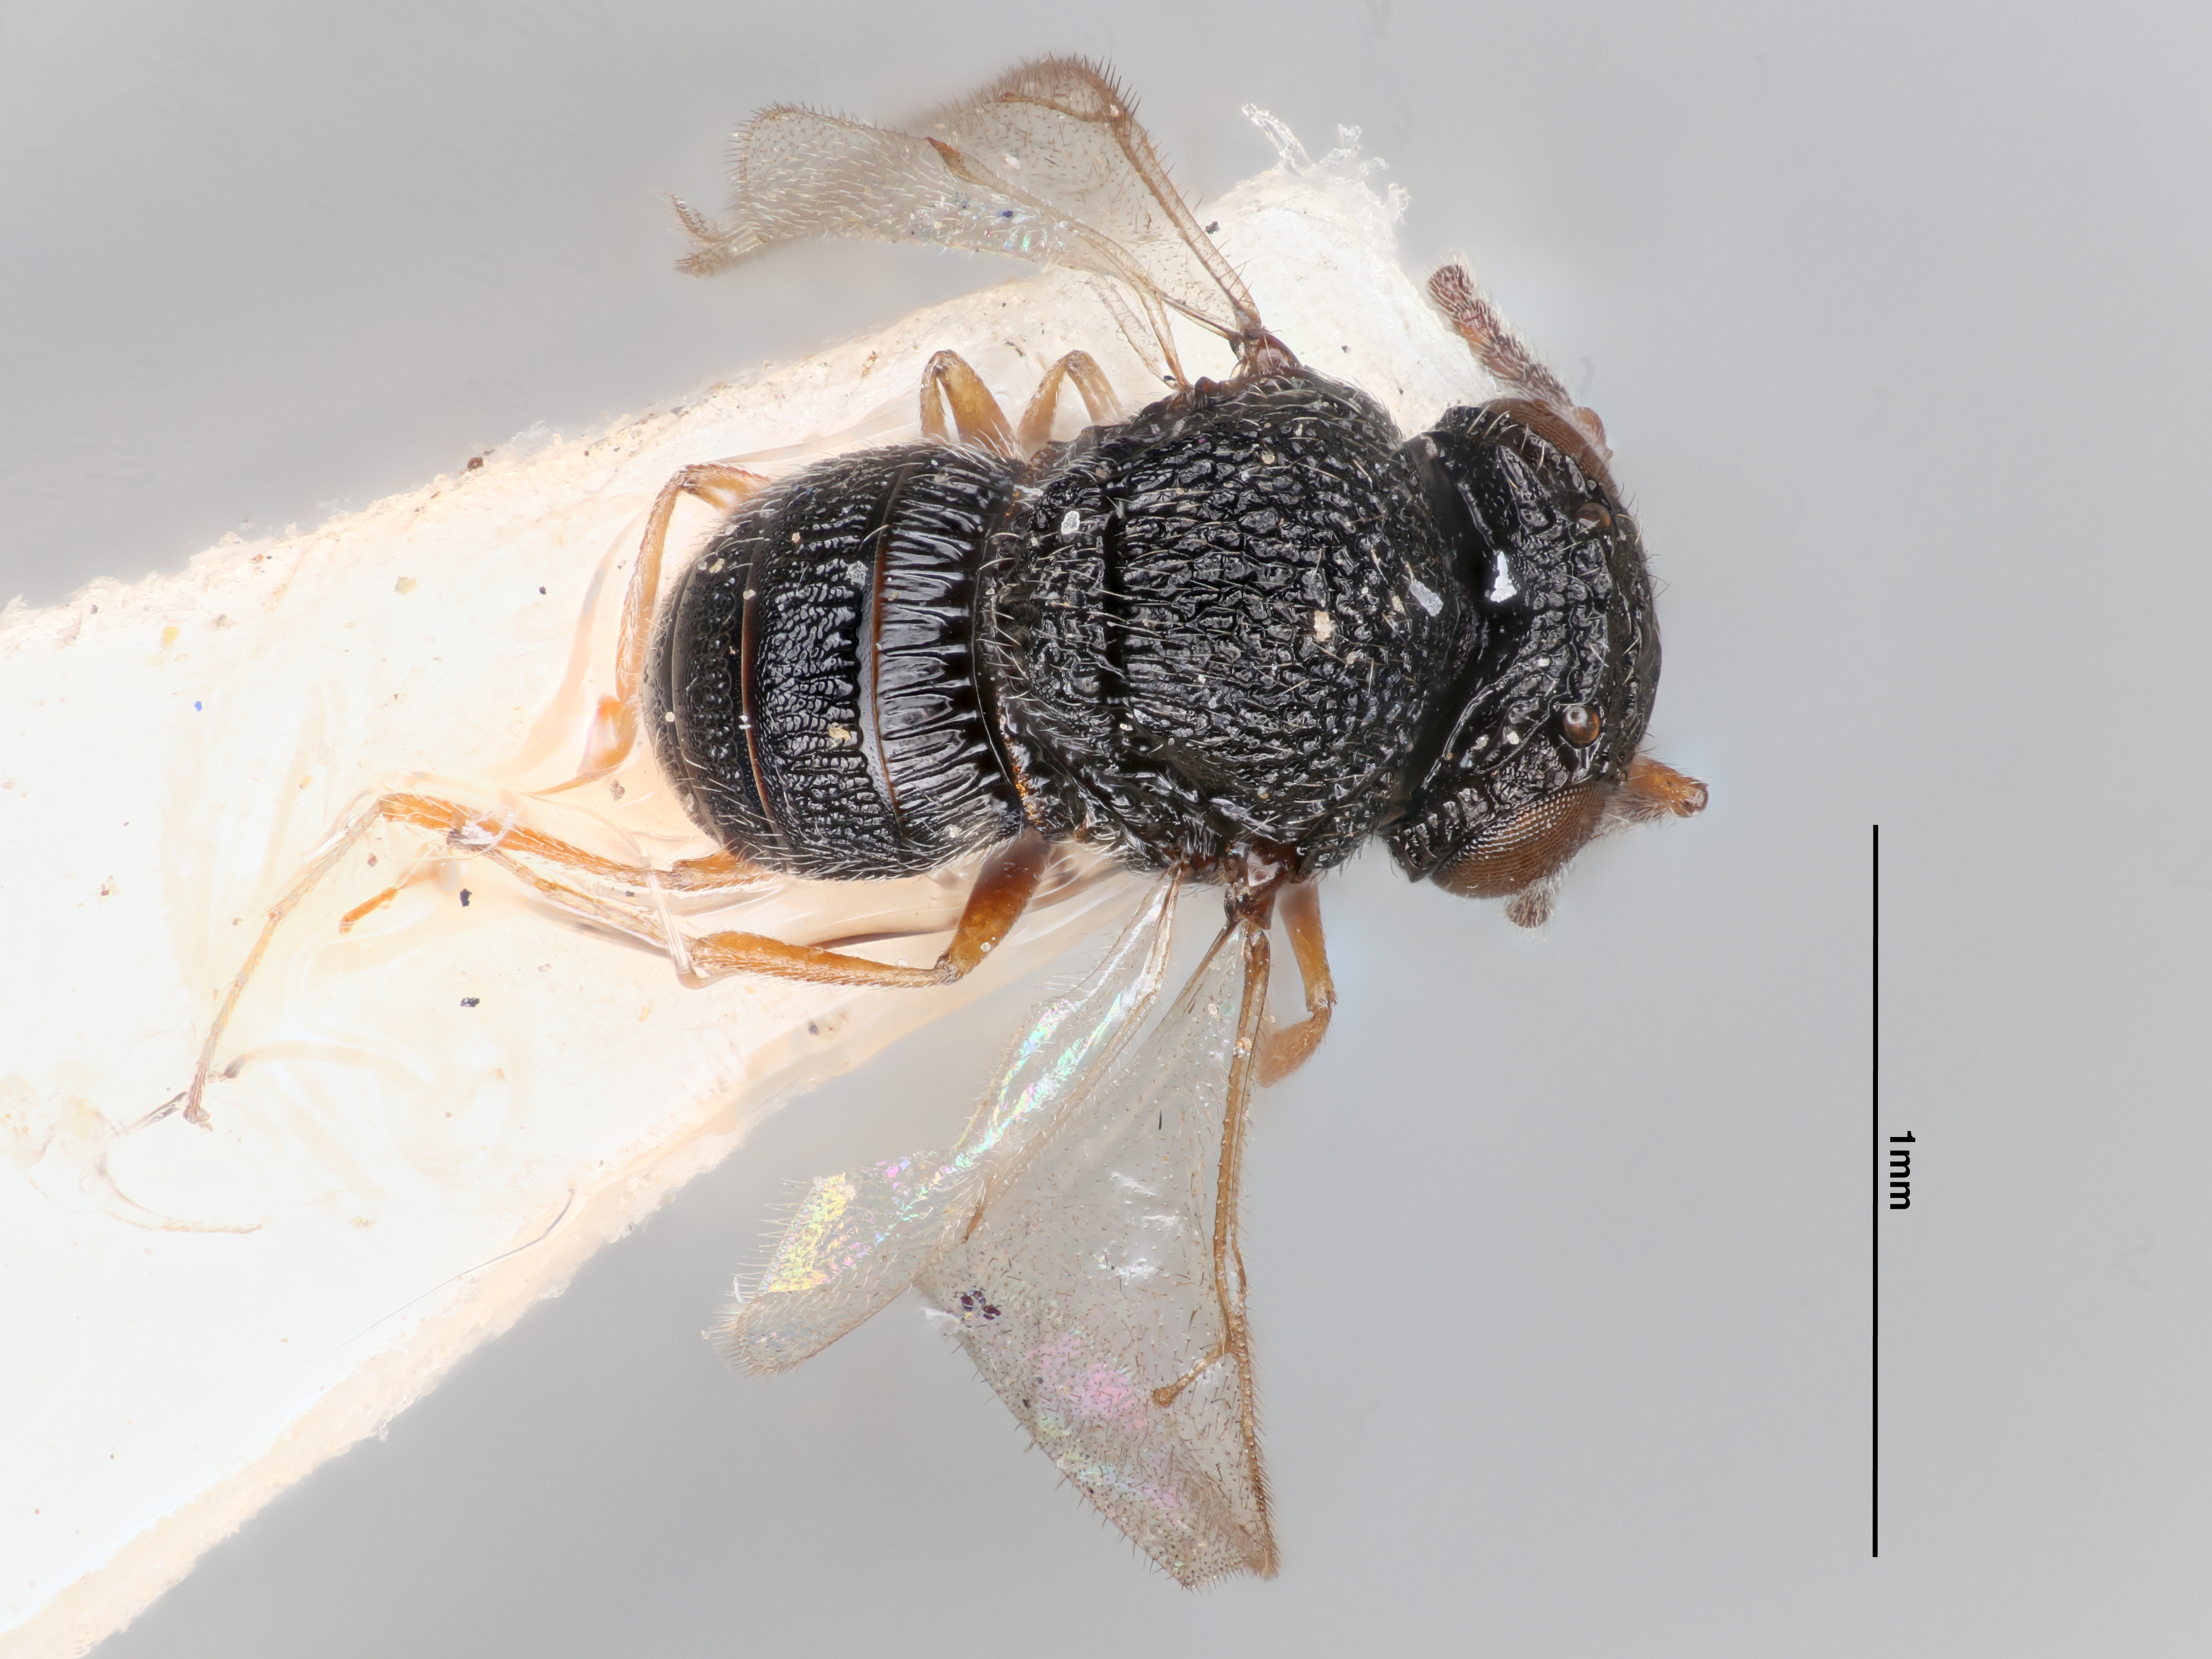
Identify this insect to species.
Gryon mudugeriensis
